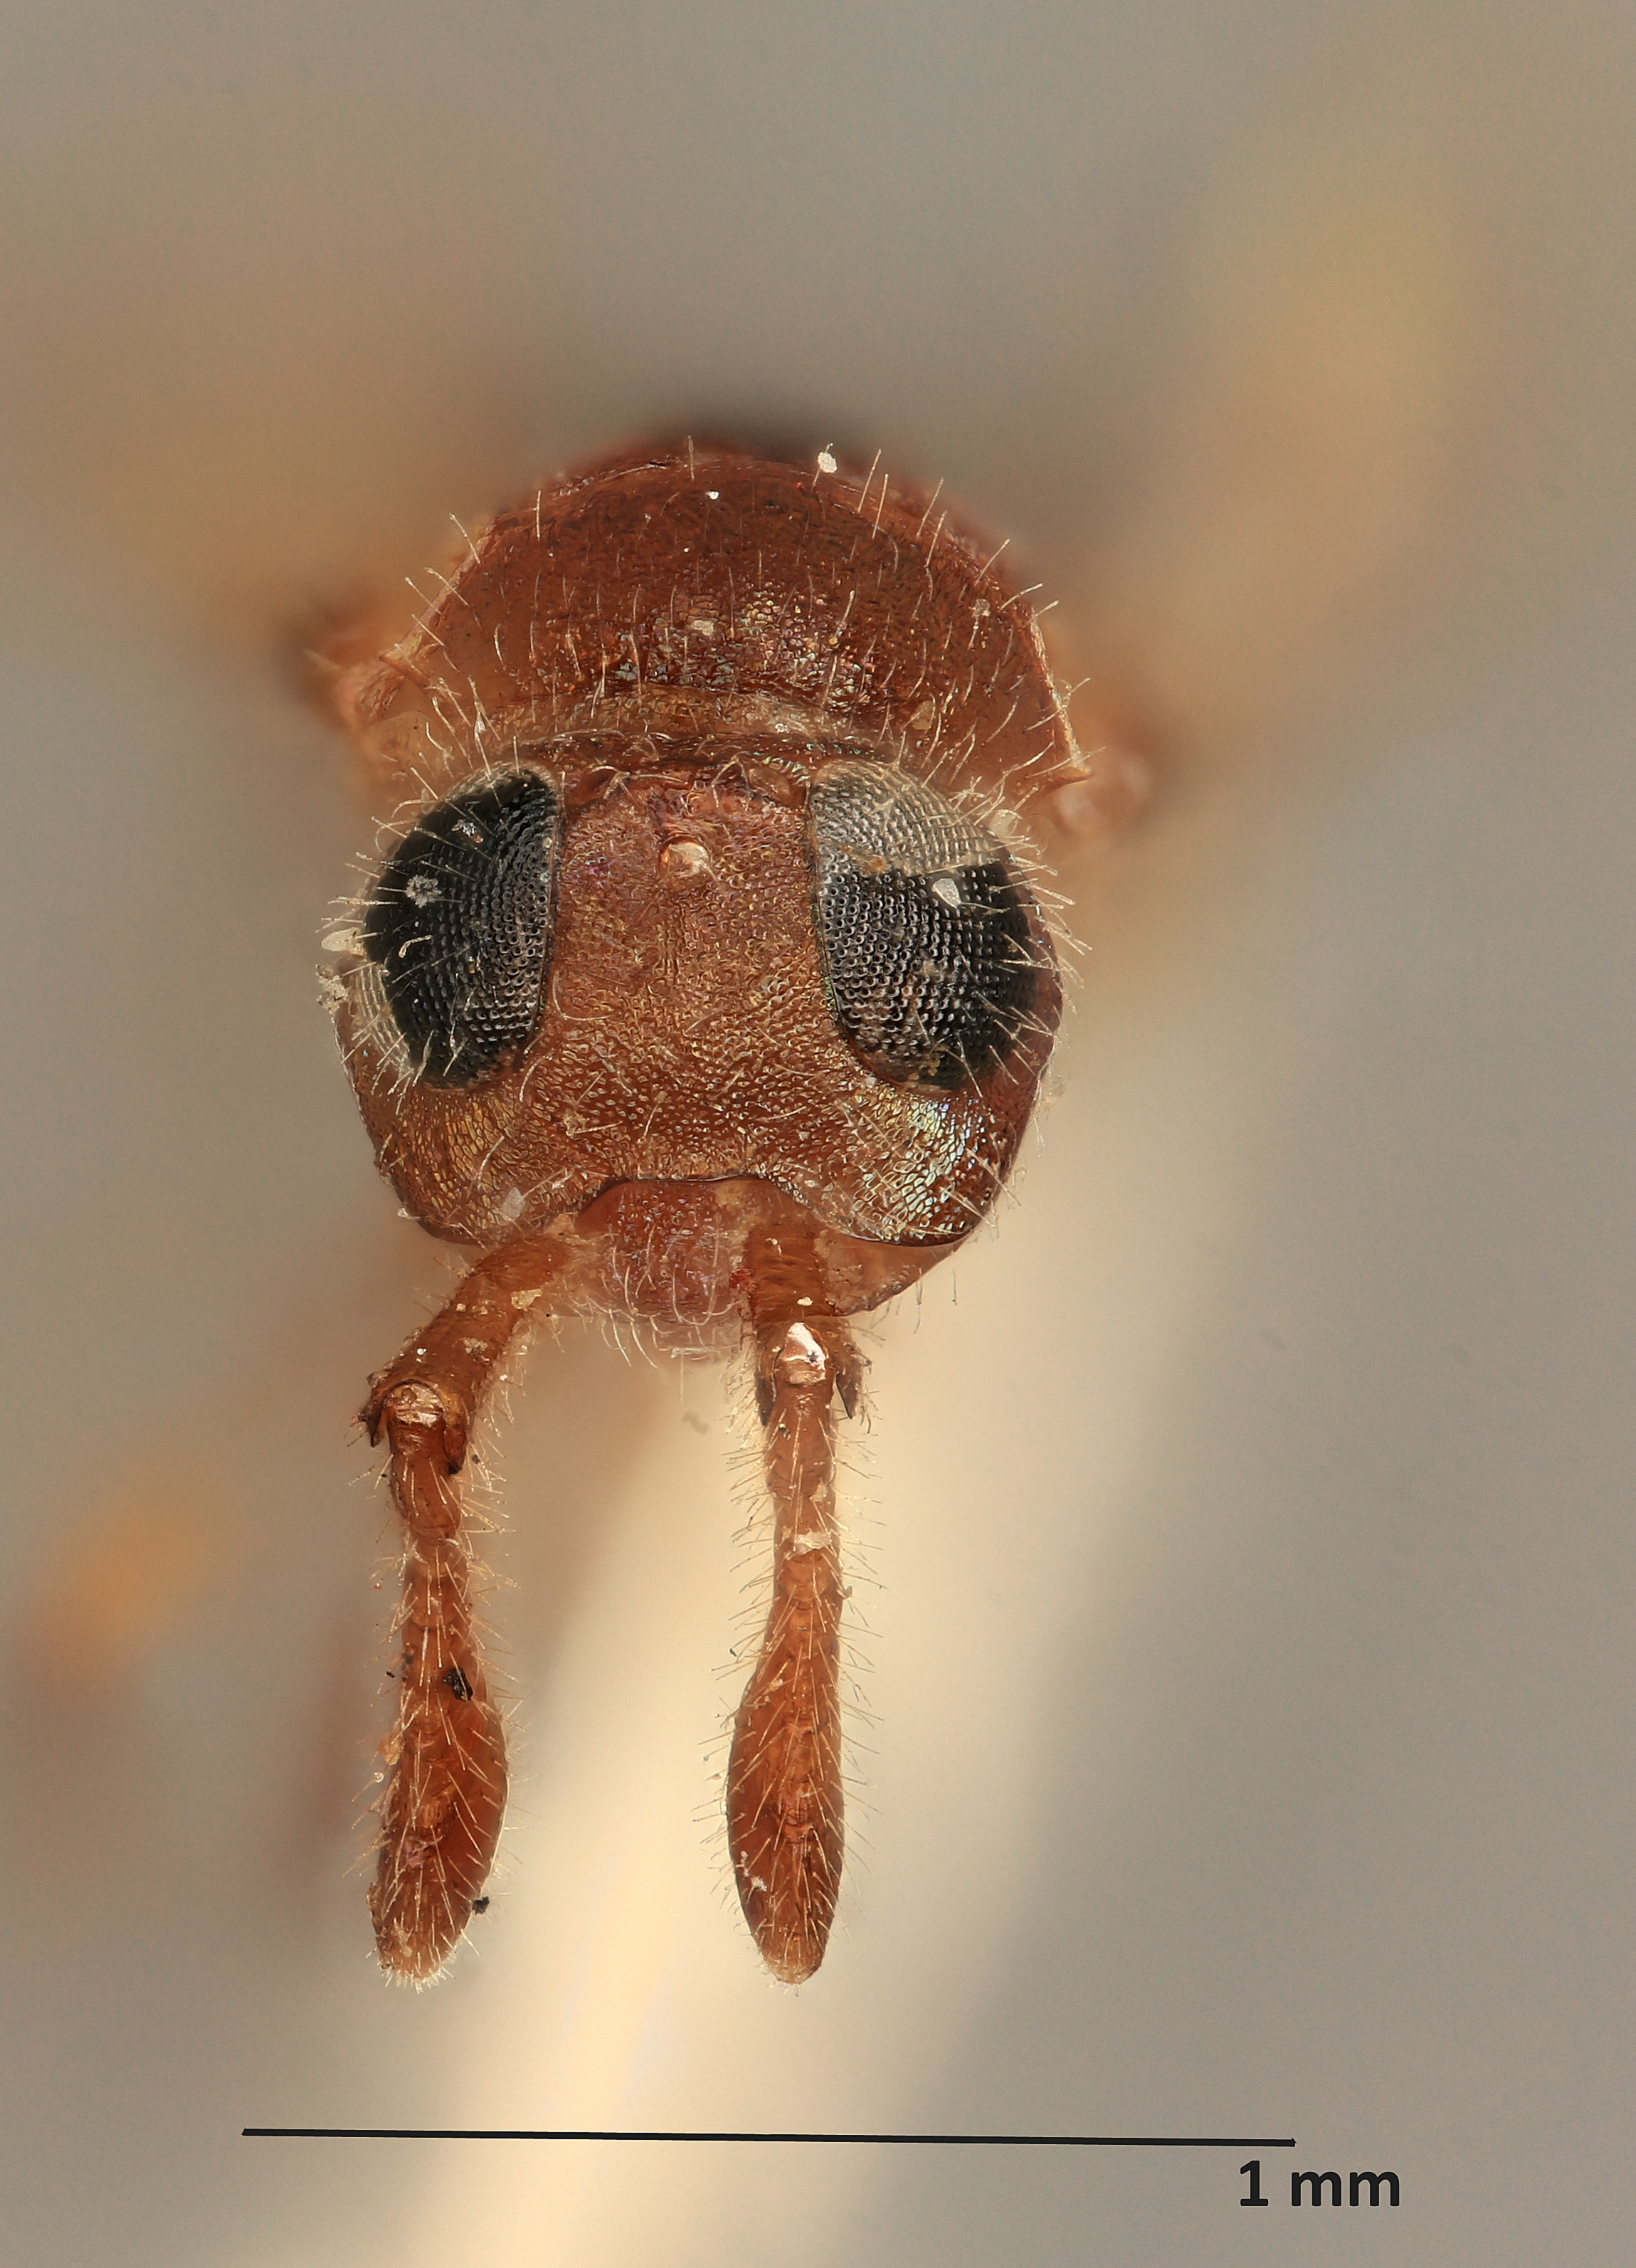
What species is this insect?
Taftia saissetiae
